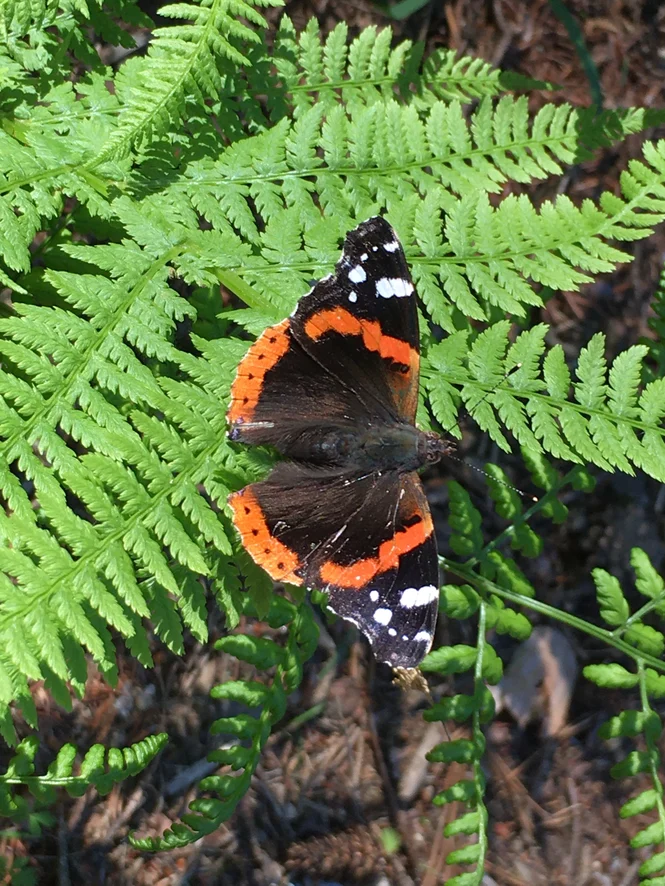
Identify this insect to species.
Vanessa atalanta
